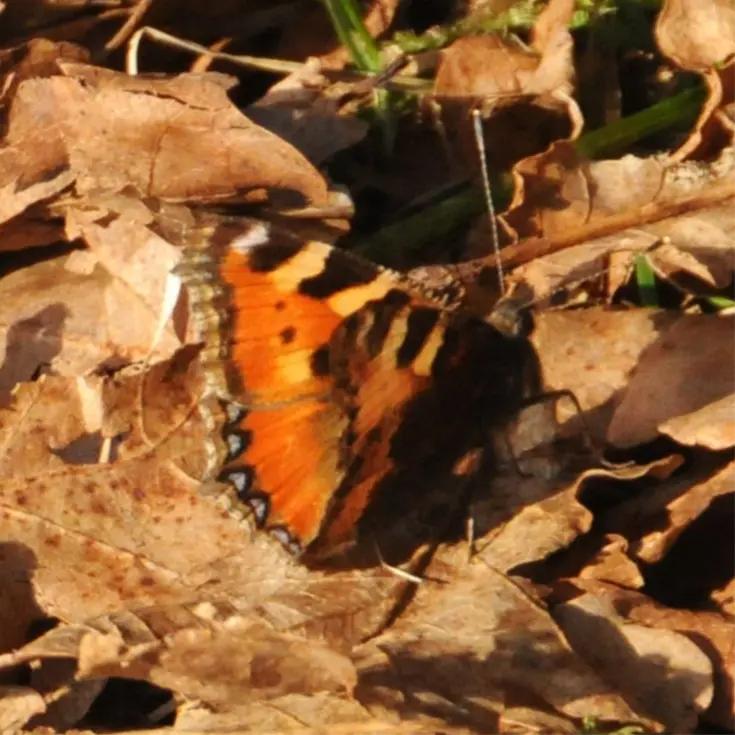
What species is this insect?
Aglais urticae
